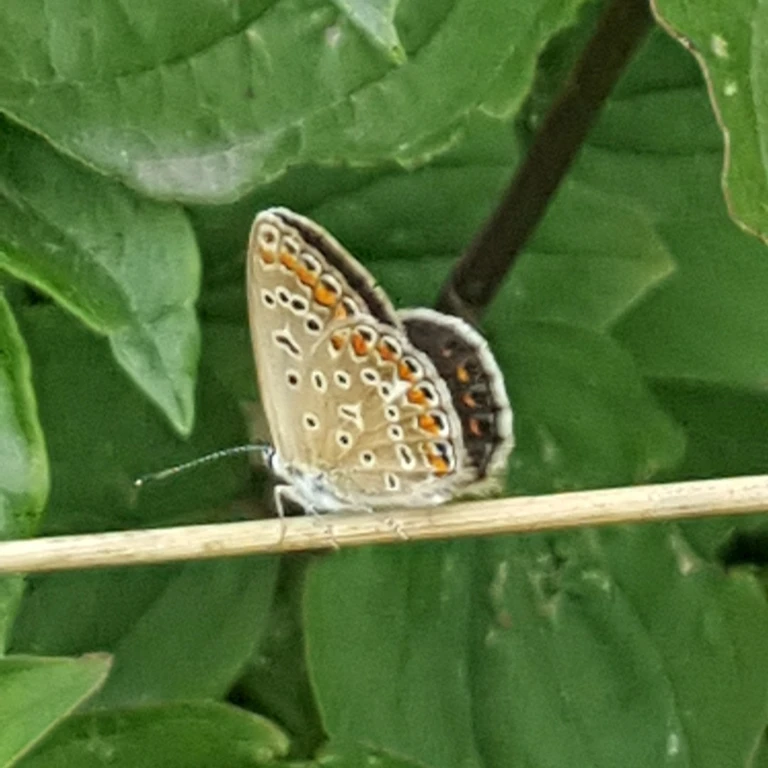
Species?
Polyommatus icarus
